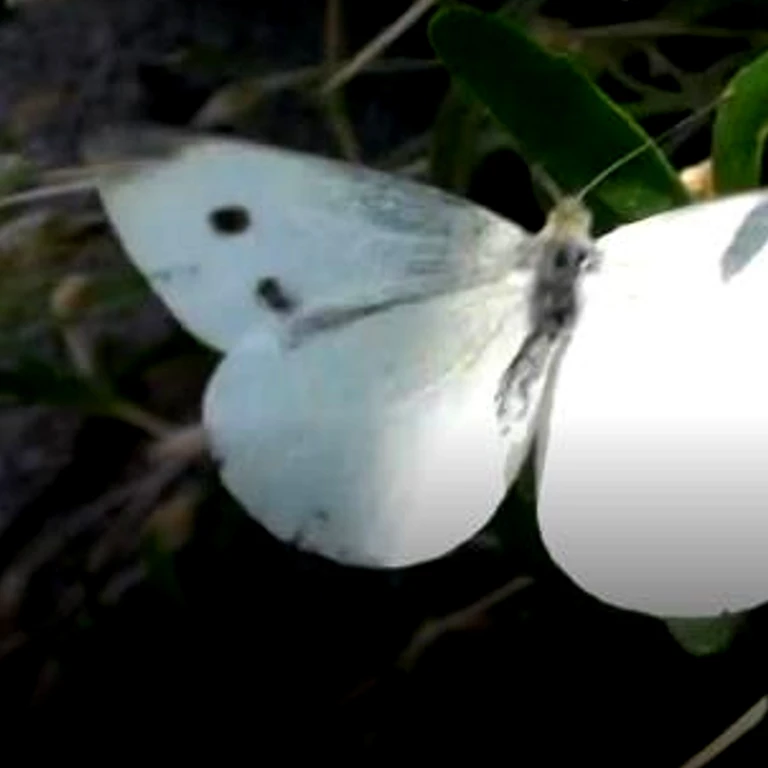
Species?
Pieris rapae
